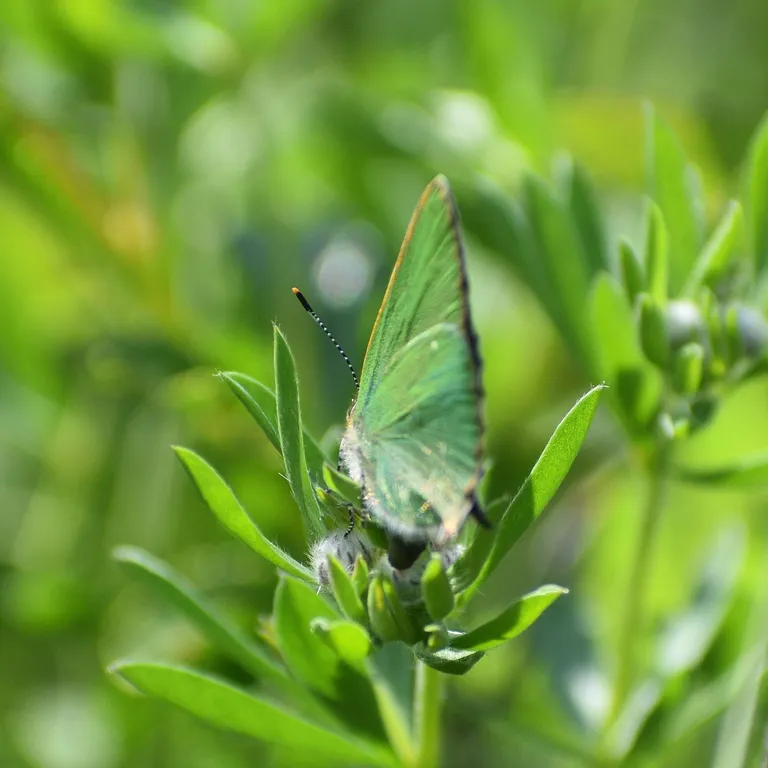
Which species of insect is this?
Callophrys rubi
